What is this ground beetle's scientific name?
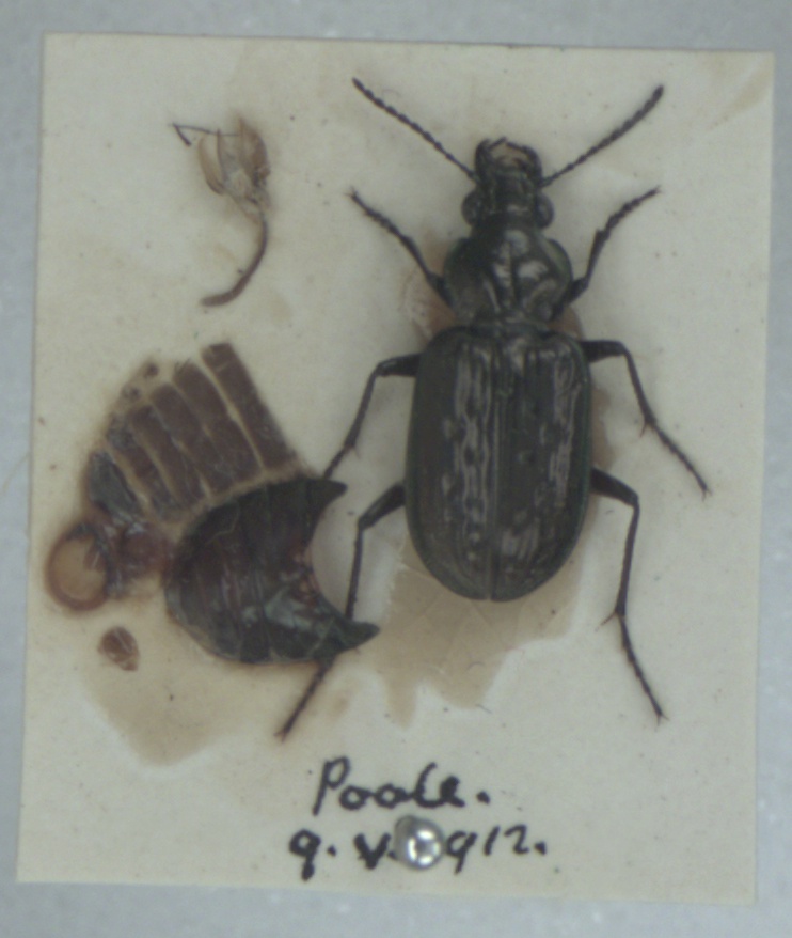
Blethisa multipunctata
